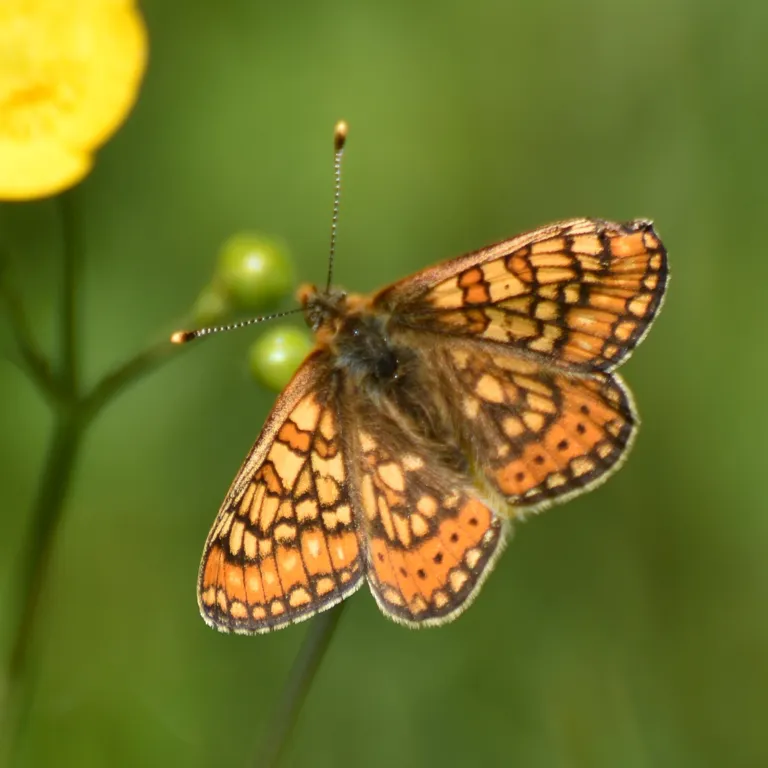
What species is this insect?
Euphydryas aurinia
